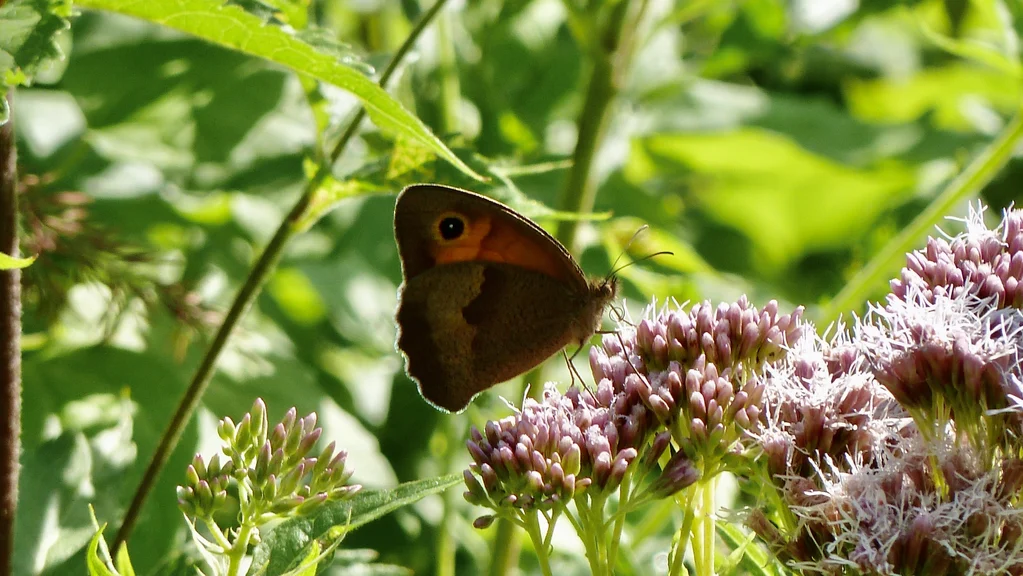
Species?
Maniola jurtina
